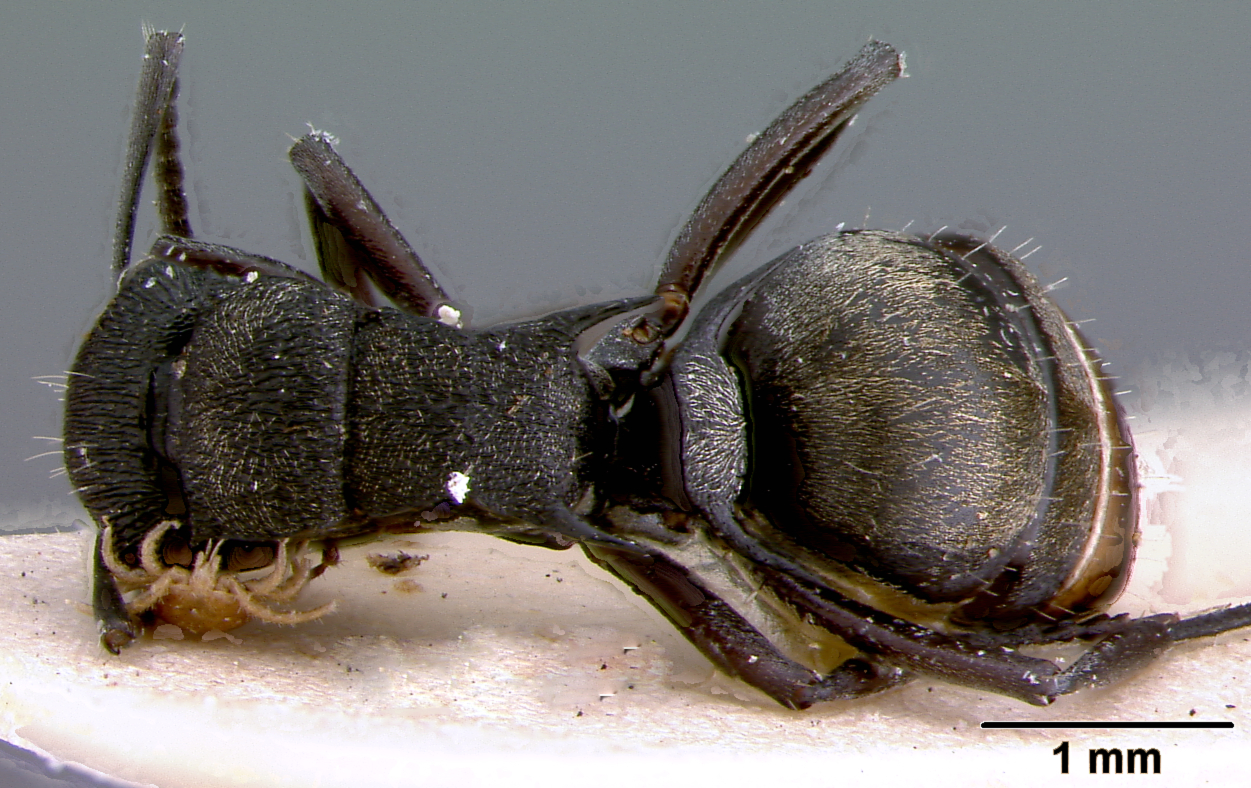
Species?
Polyrhachis anguliceps
